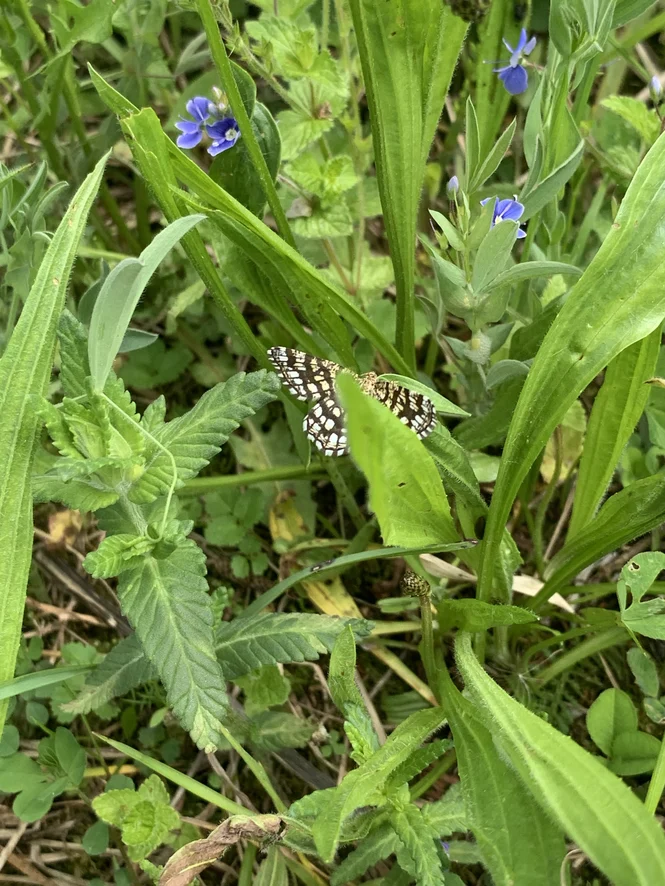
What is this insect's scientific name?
Chiasmia clathrata
